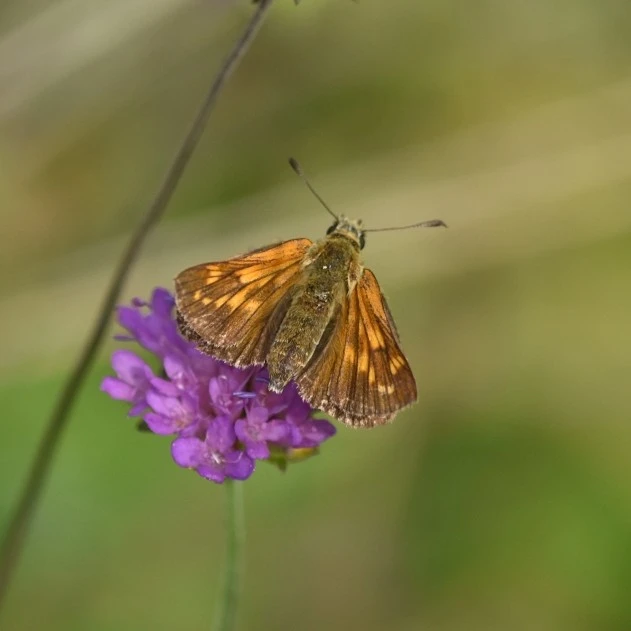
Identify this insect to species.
Ochlodes sylvanus (also Ochlodes venata)
